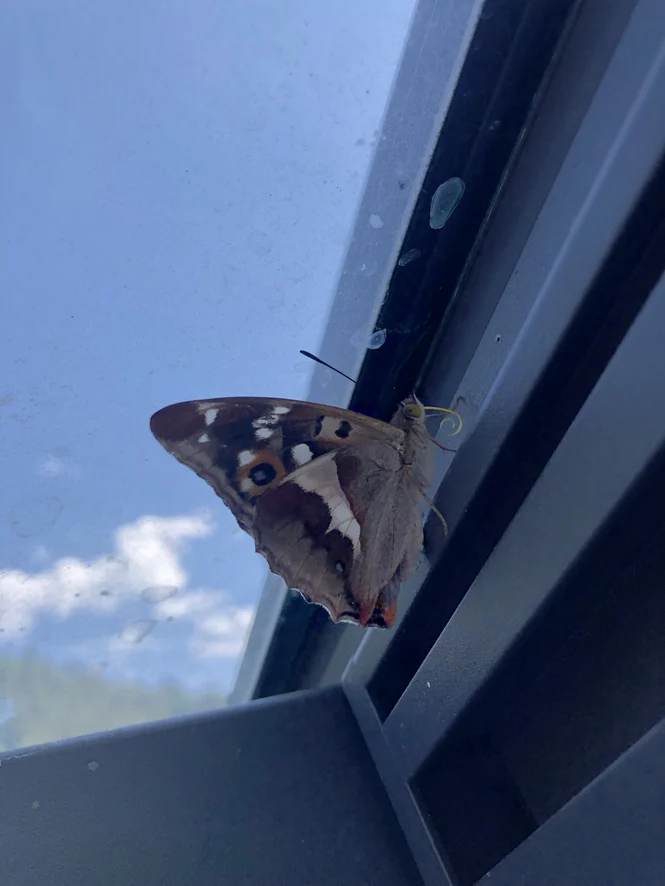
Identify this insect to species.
Apatura iris
